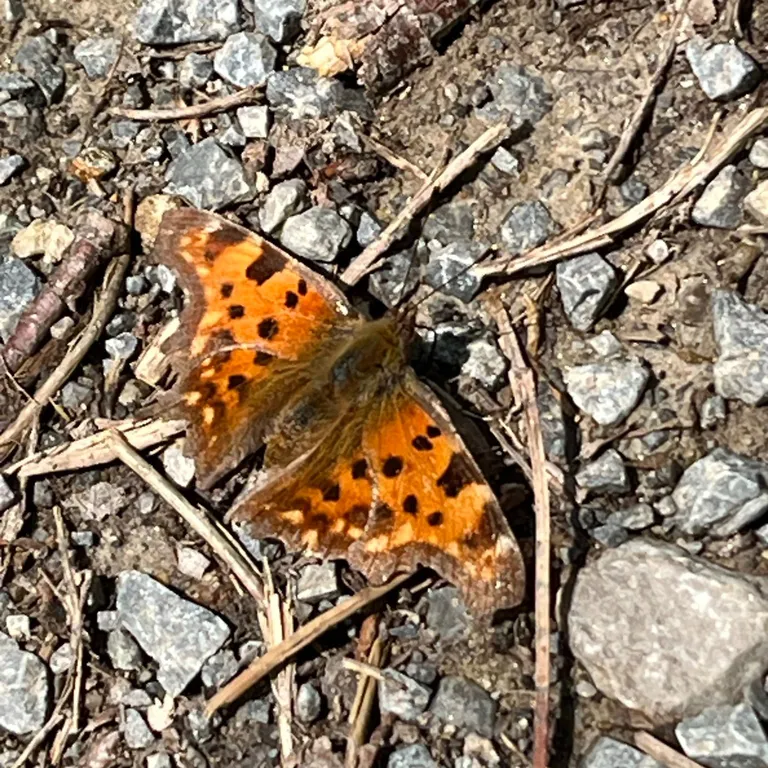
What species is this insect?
Polygonia c-album
